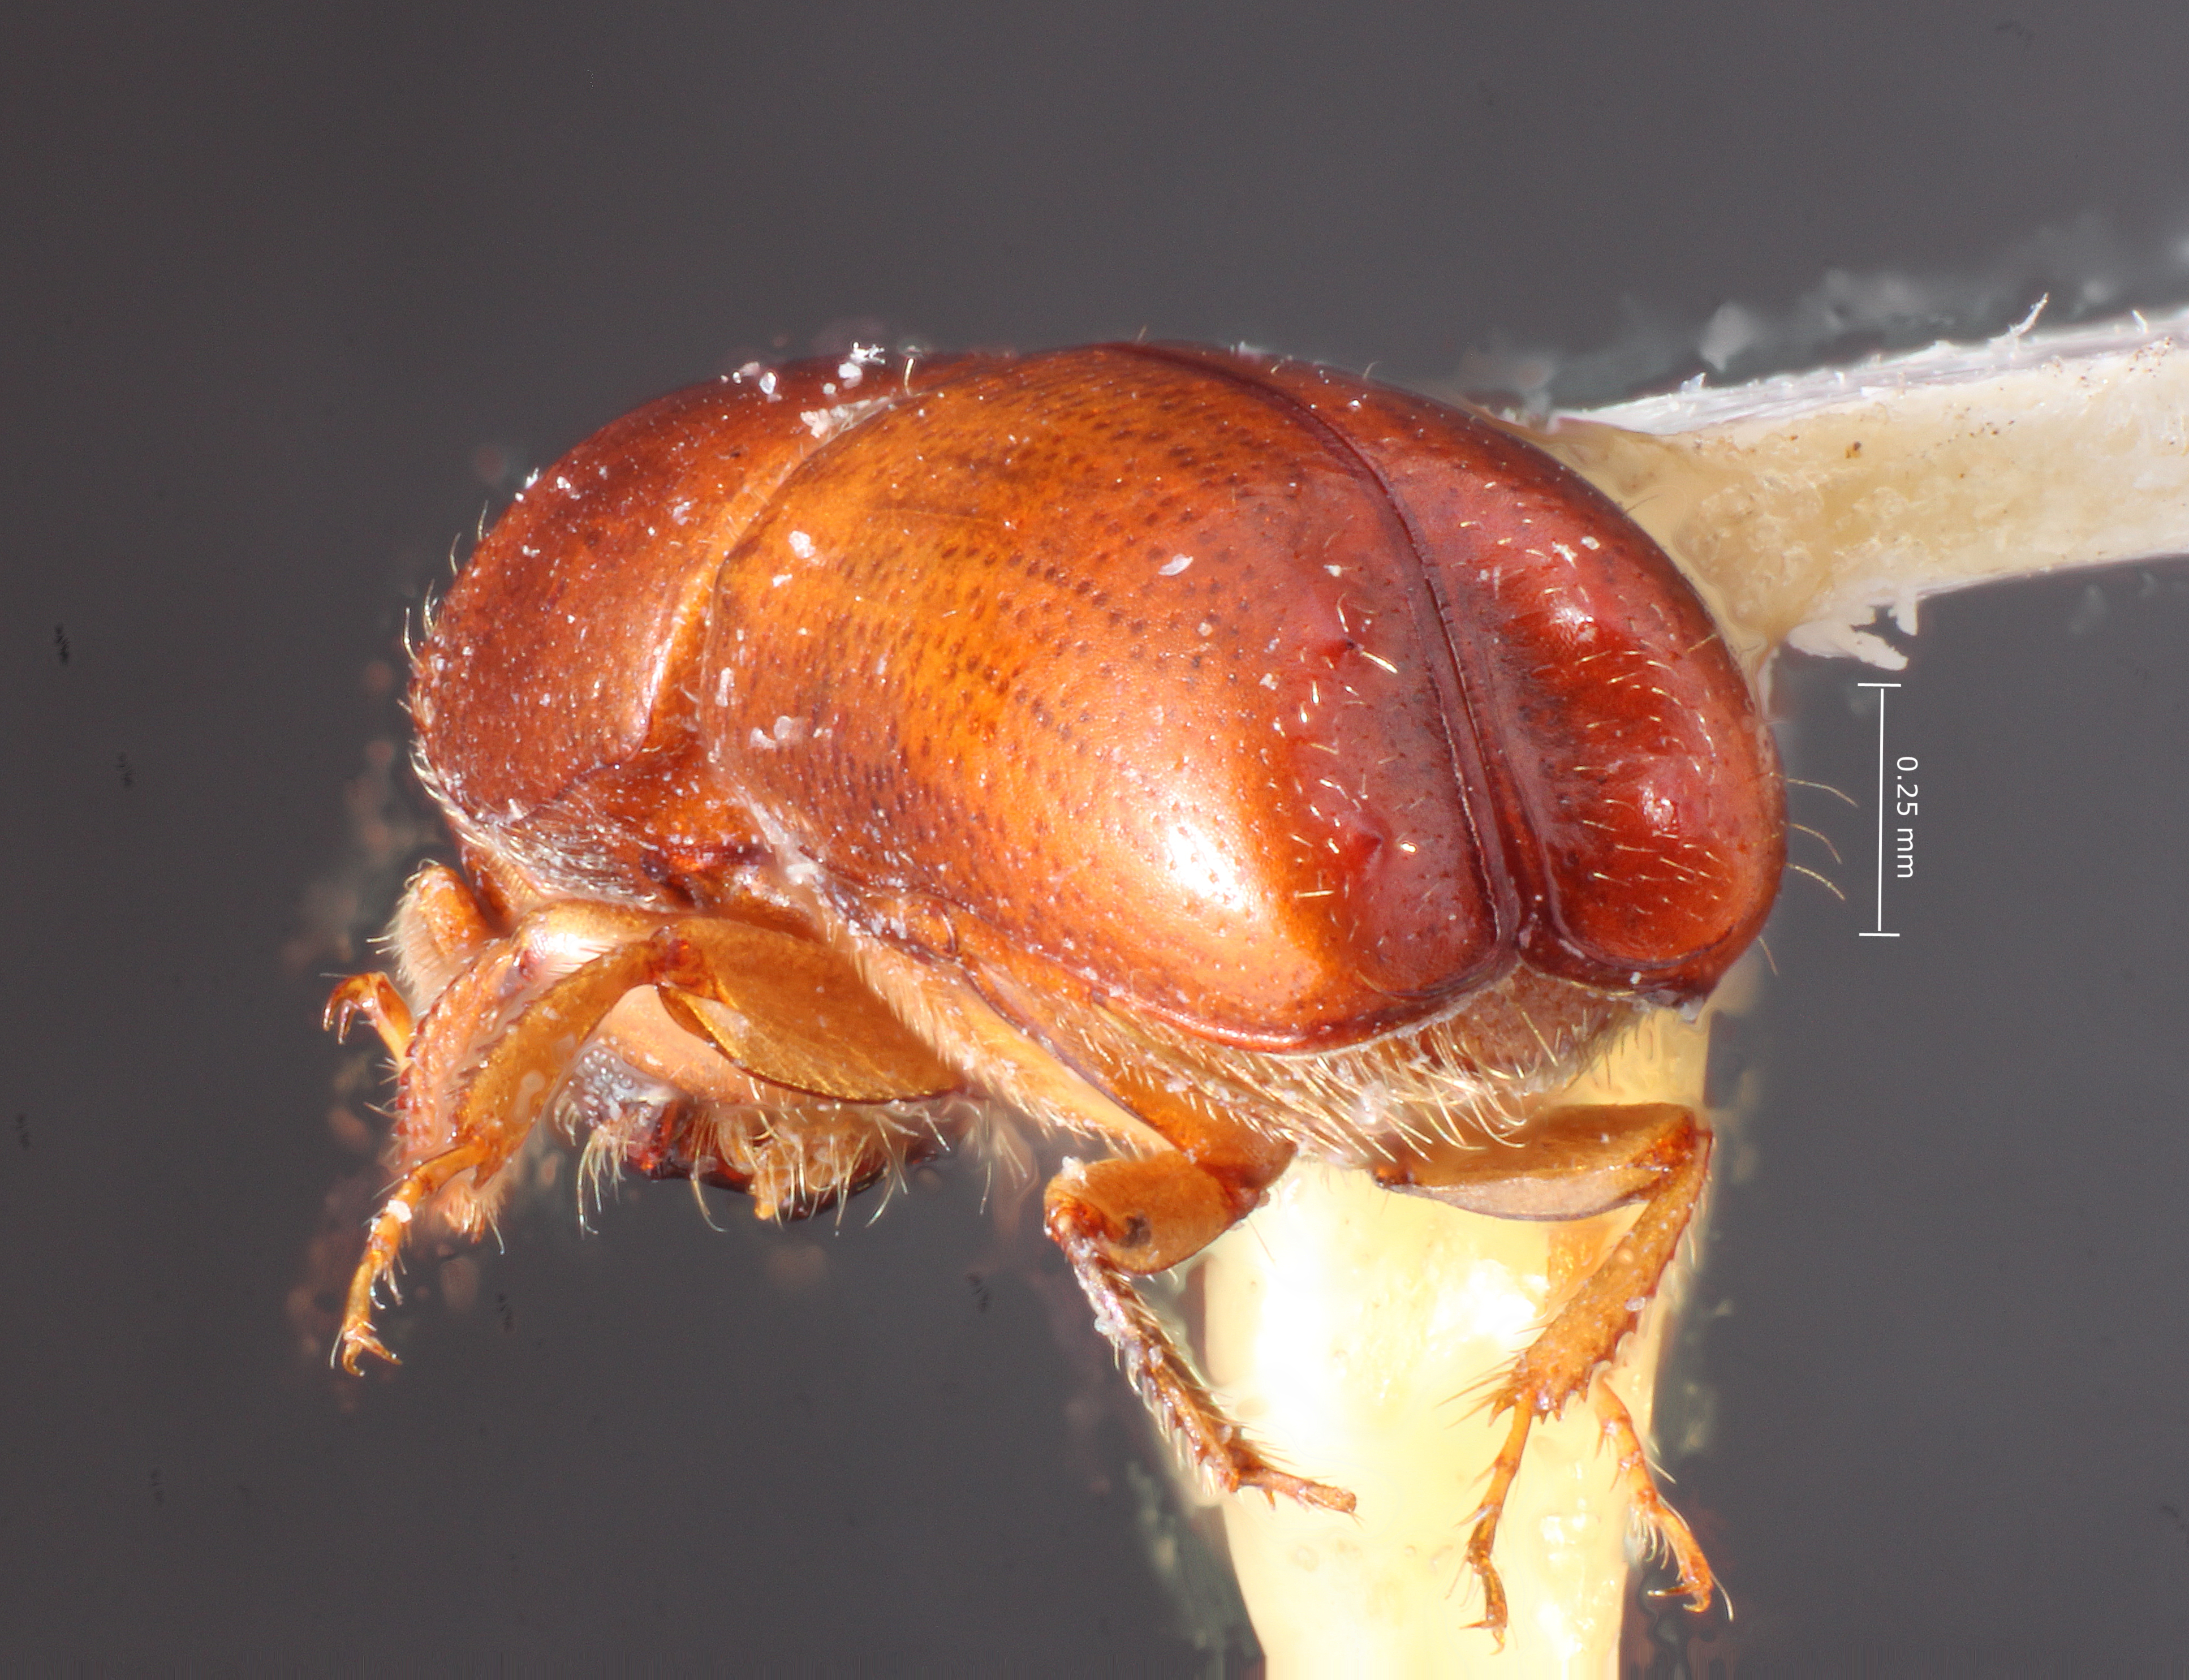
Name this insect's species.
Monarthrum carinulum
